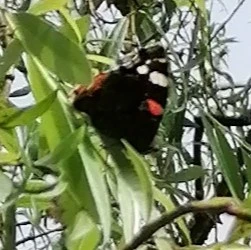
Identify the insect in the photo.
Vanessa atalanta
